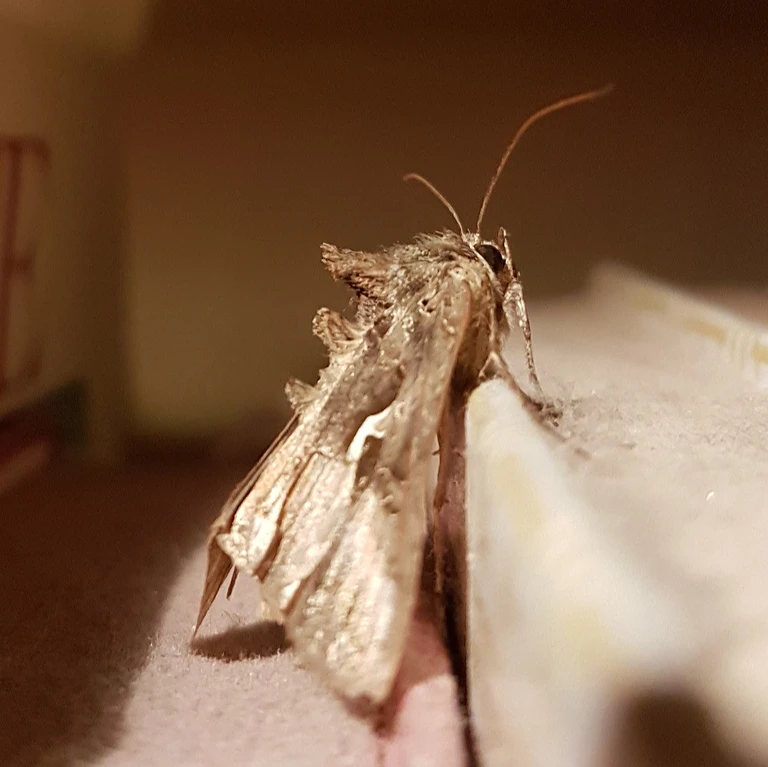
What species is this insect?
Autographa gamma
